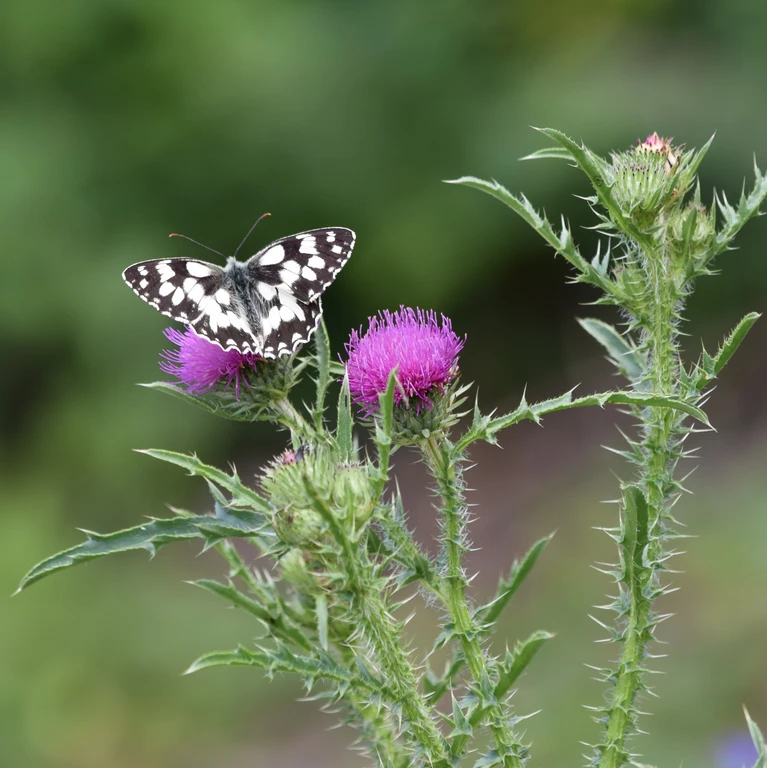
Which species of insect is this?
Melanargia galathea
